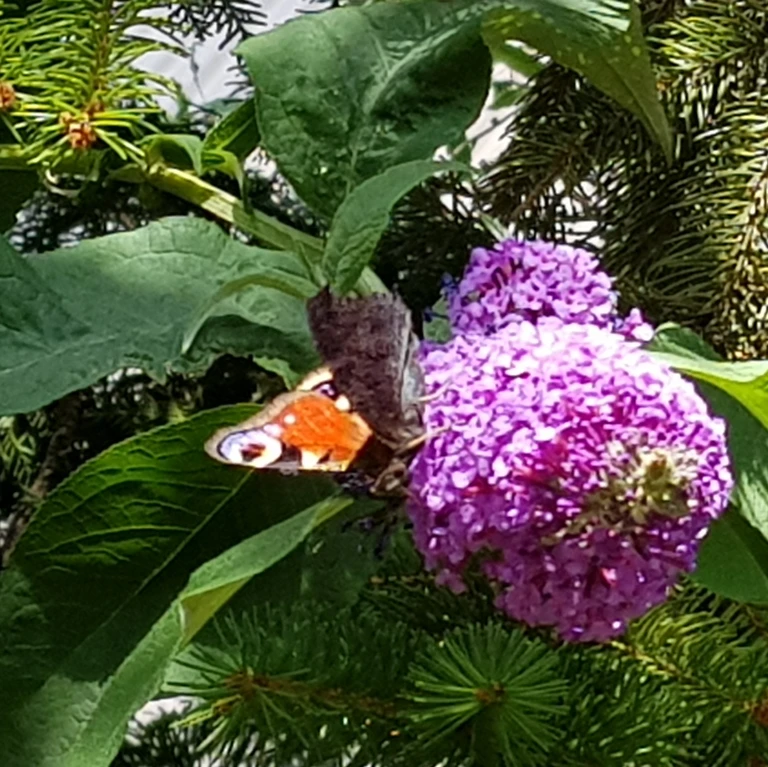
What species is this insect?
Aglais io
